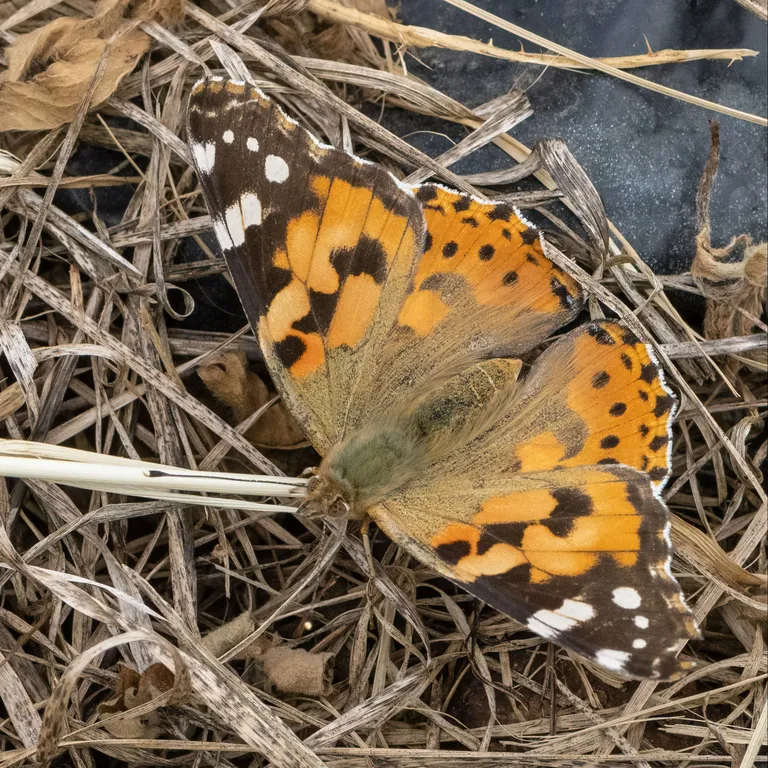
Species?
Vanessa cardui
